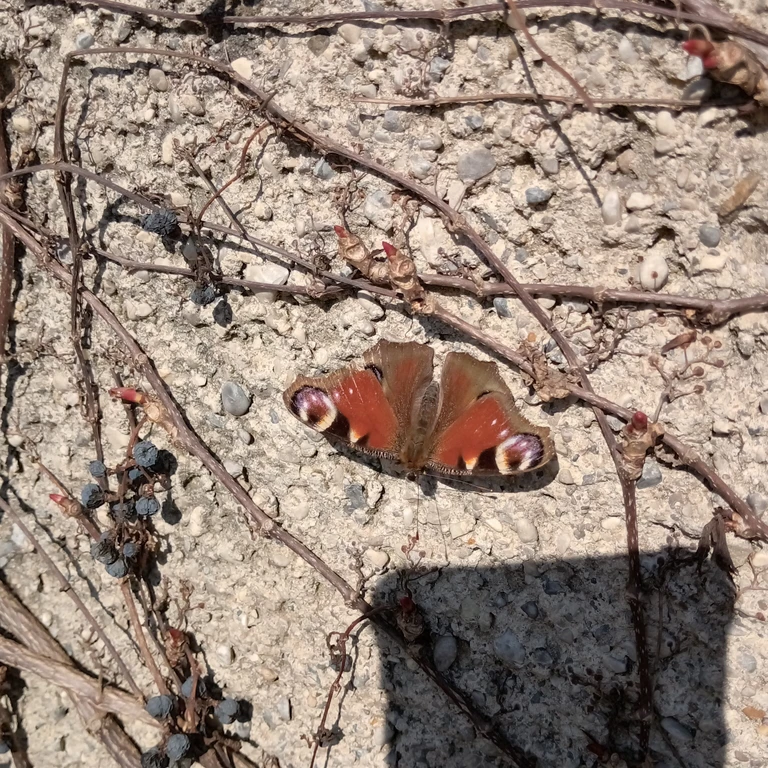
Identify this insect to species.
Aglais io
